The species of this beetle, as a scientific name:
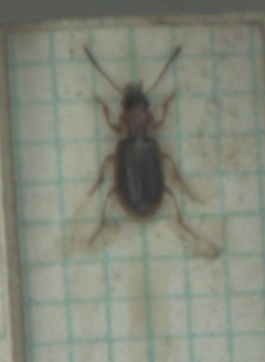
Acupalpus dubius
